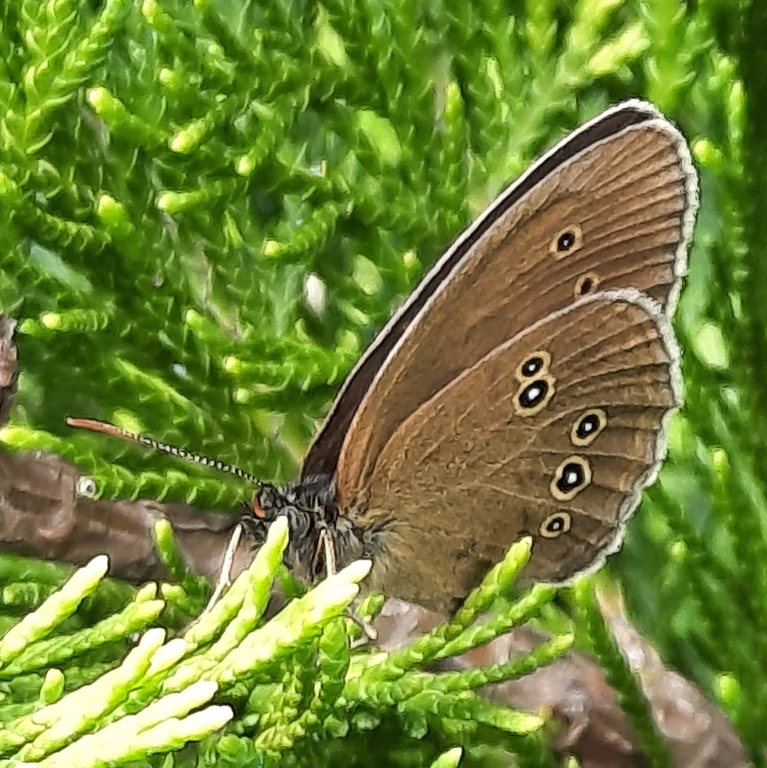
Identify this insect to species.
Aphantopus hyperantus
